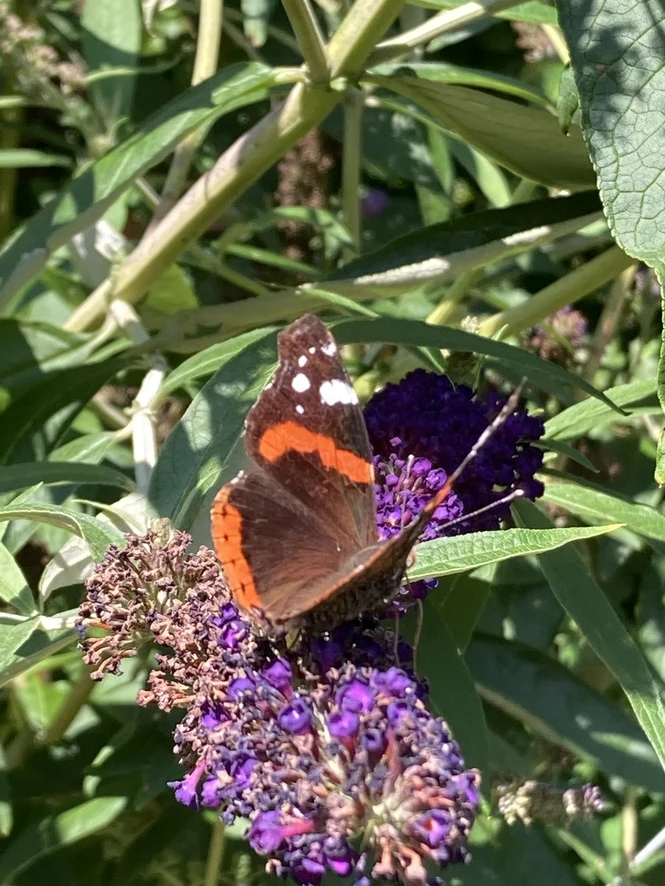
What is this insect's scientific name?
Vanessa atalanta
